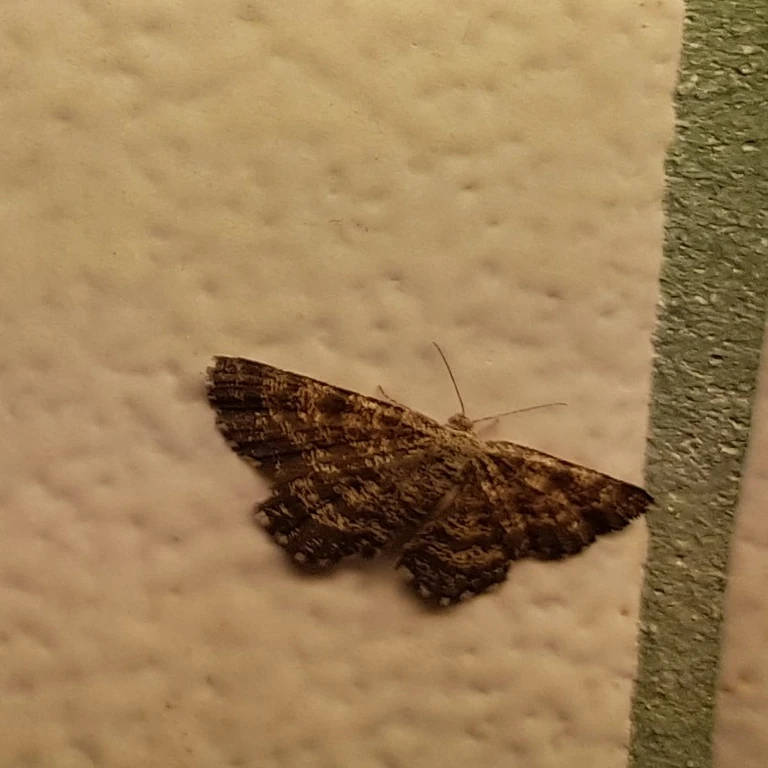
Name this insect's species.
Ematurga atomaria
